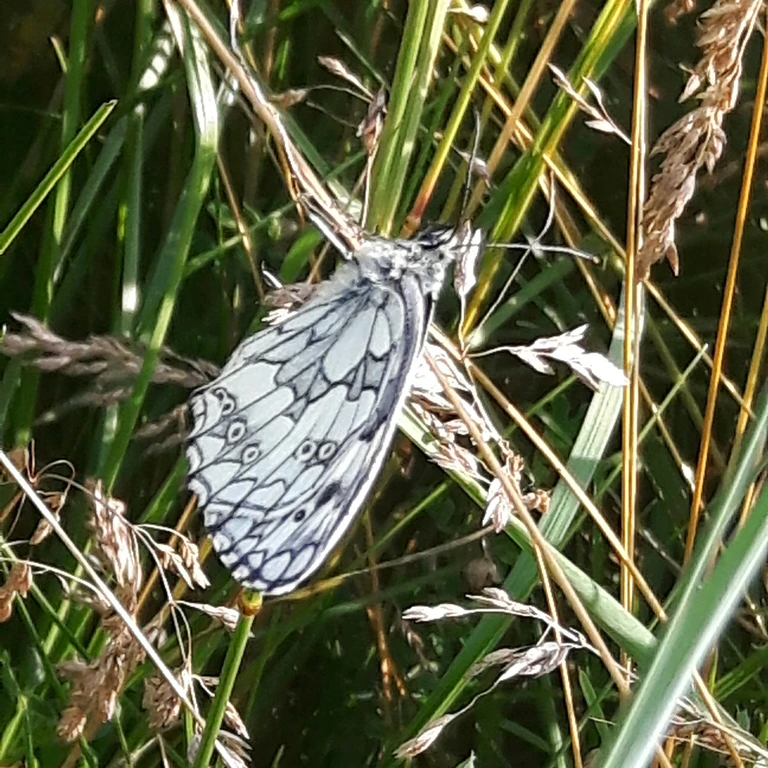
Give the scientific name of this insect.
Melanargia galathea
